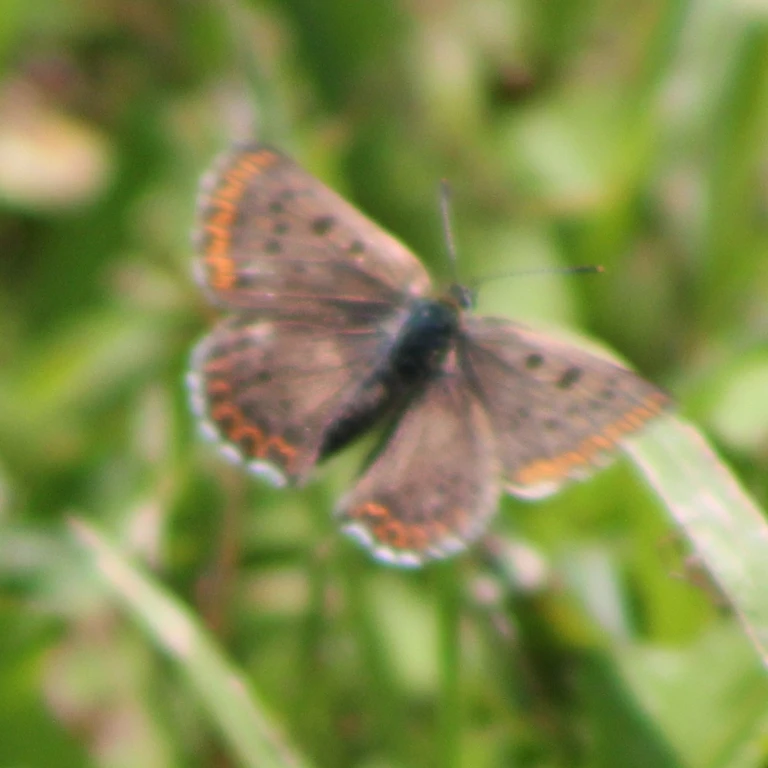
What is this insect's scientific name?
Lycaena tityrus (also Loweia tityrus)
